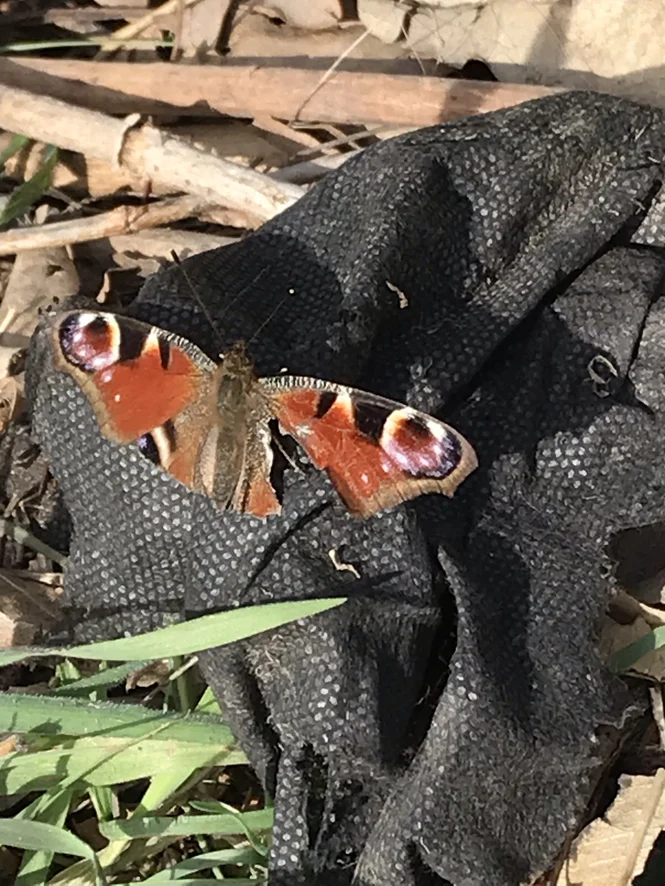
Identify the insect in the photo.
Aglais io
